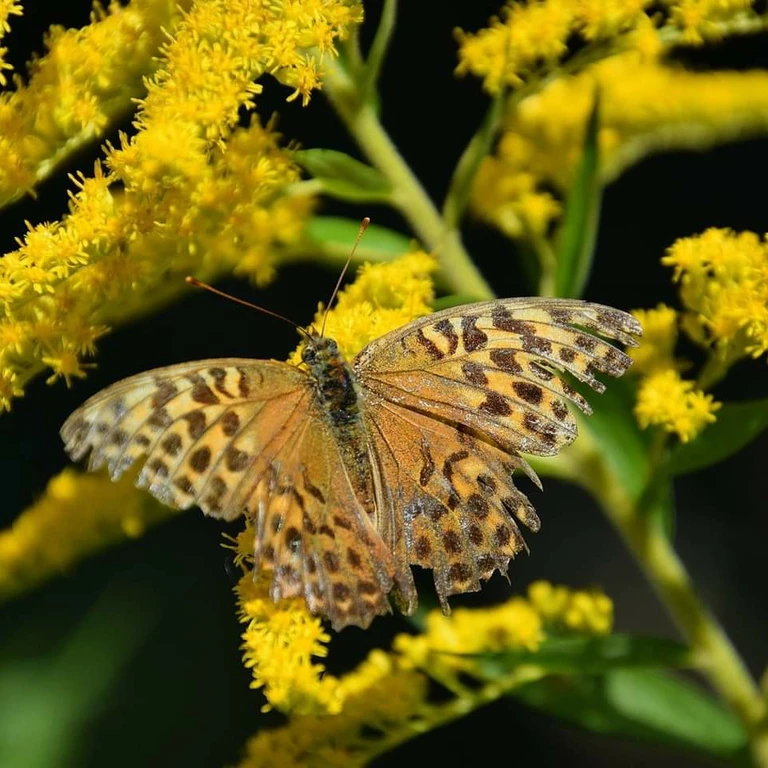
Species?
Argynnis paphia
